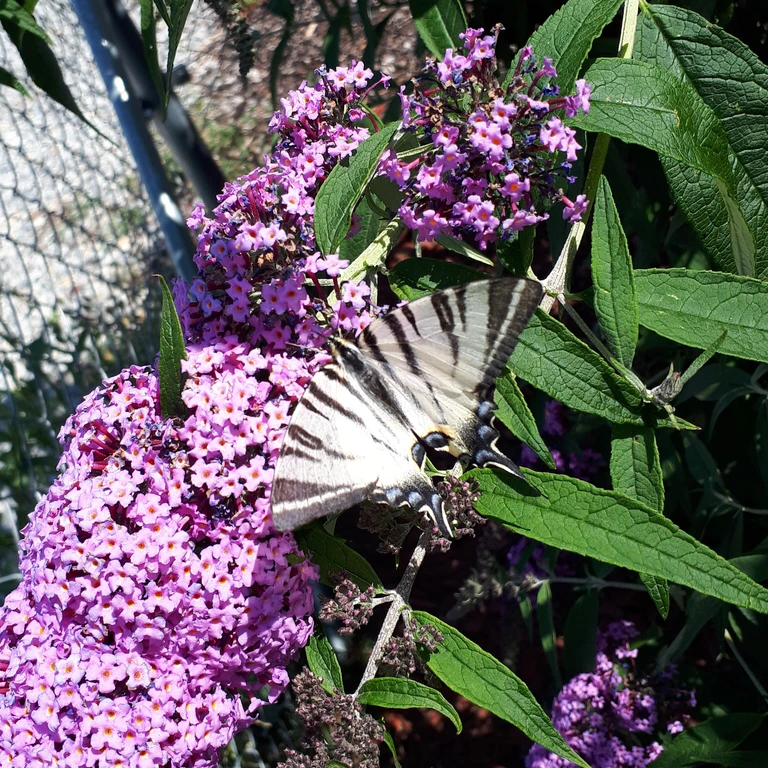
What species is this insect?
Iphiclides podalirius
